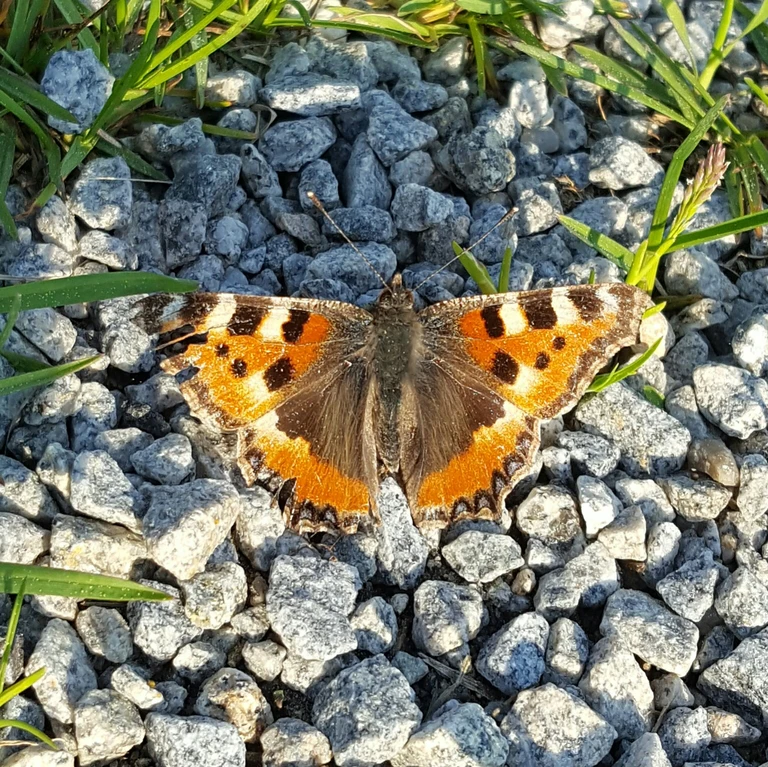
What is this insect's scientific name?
Aglais urticae
